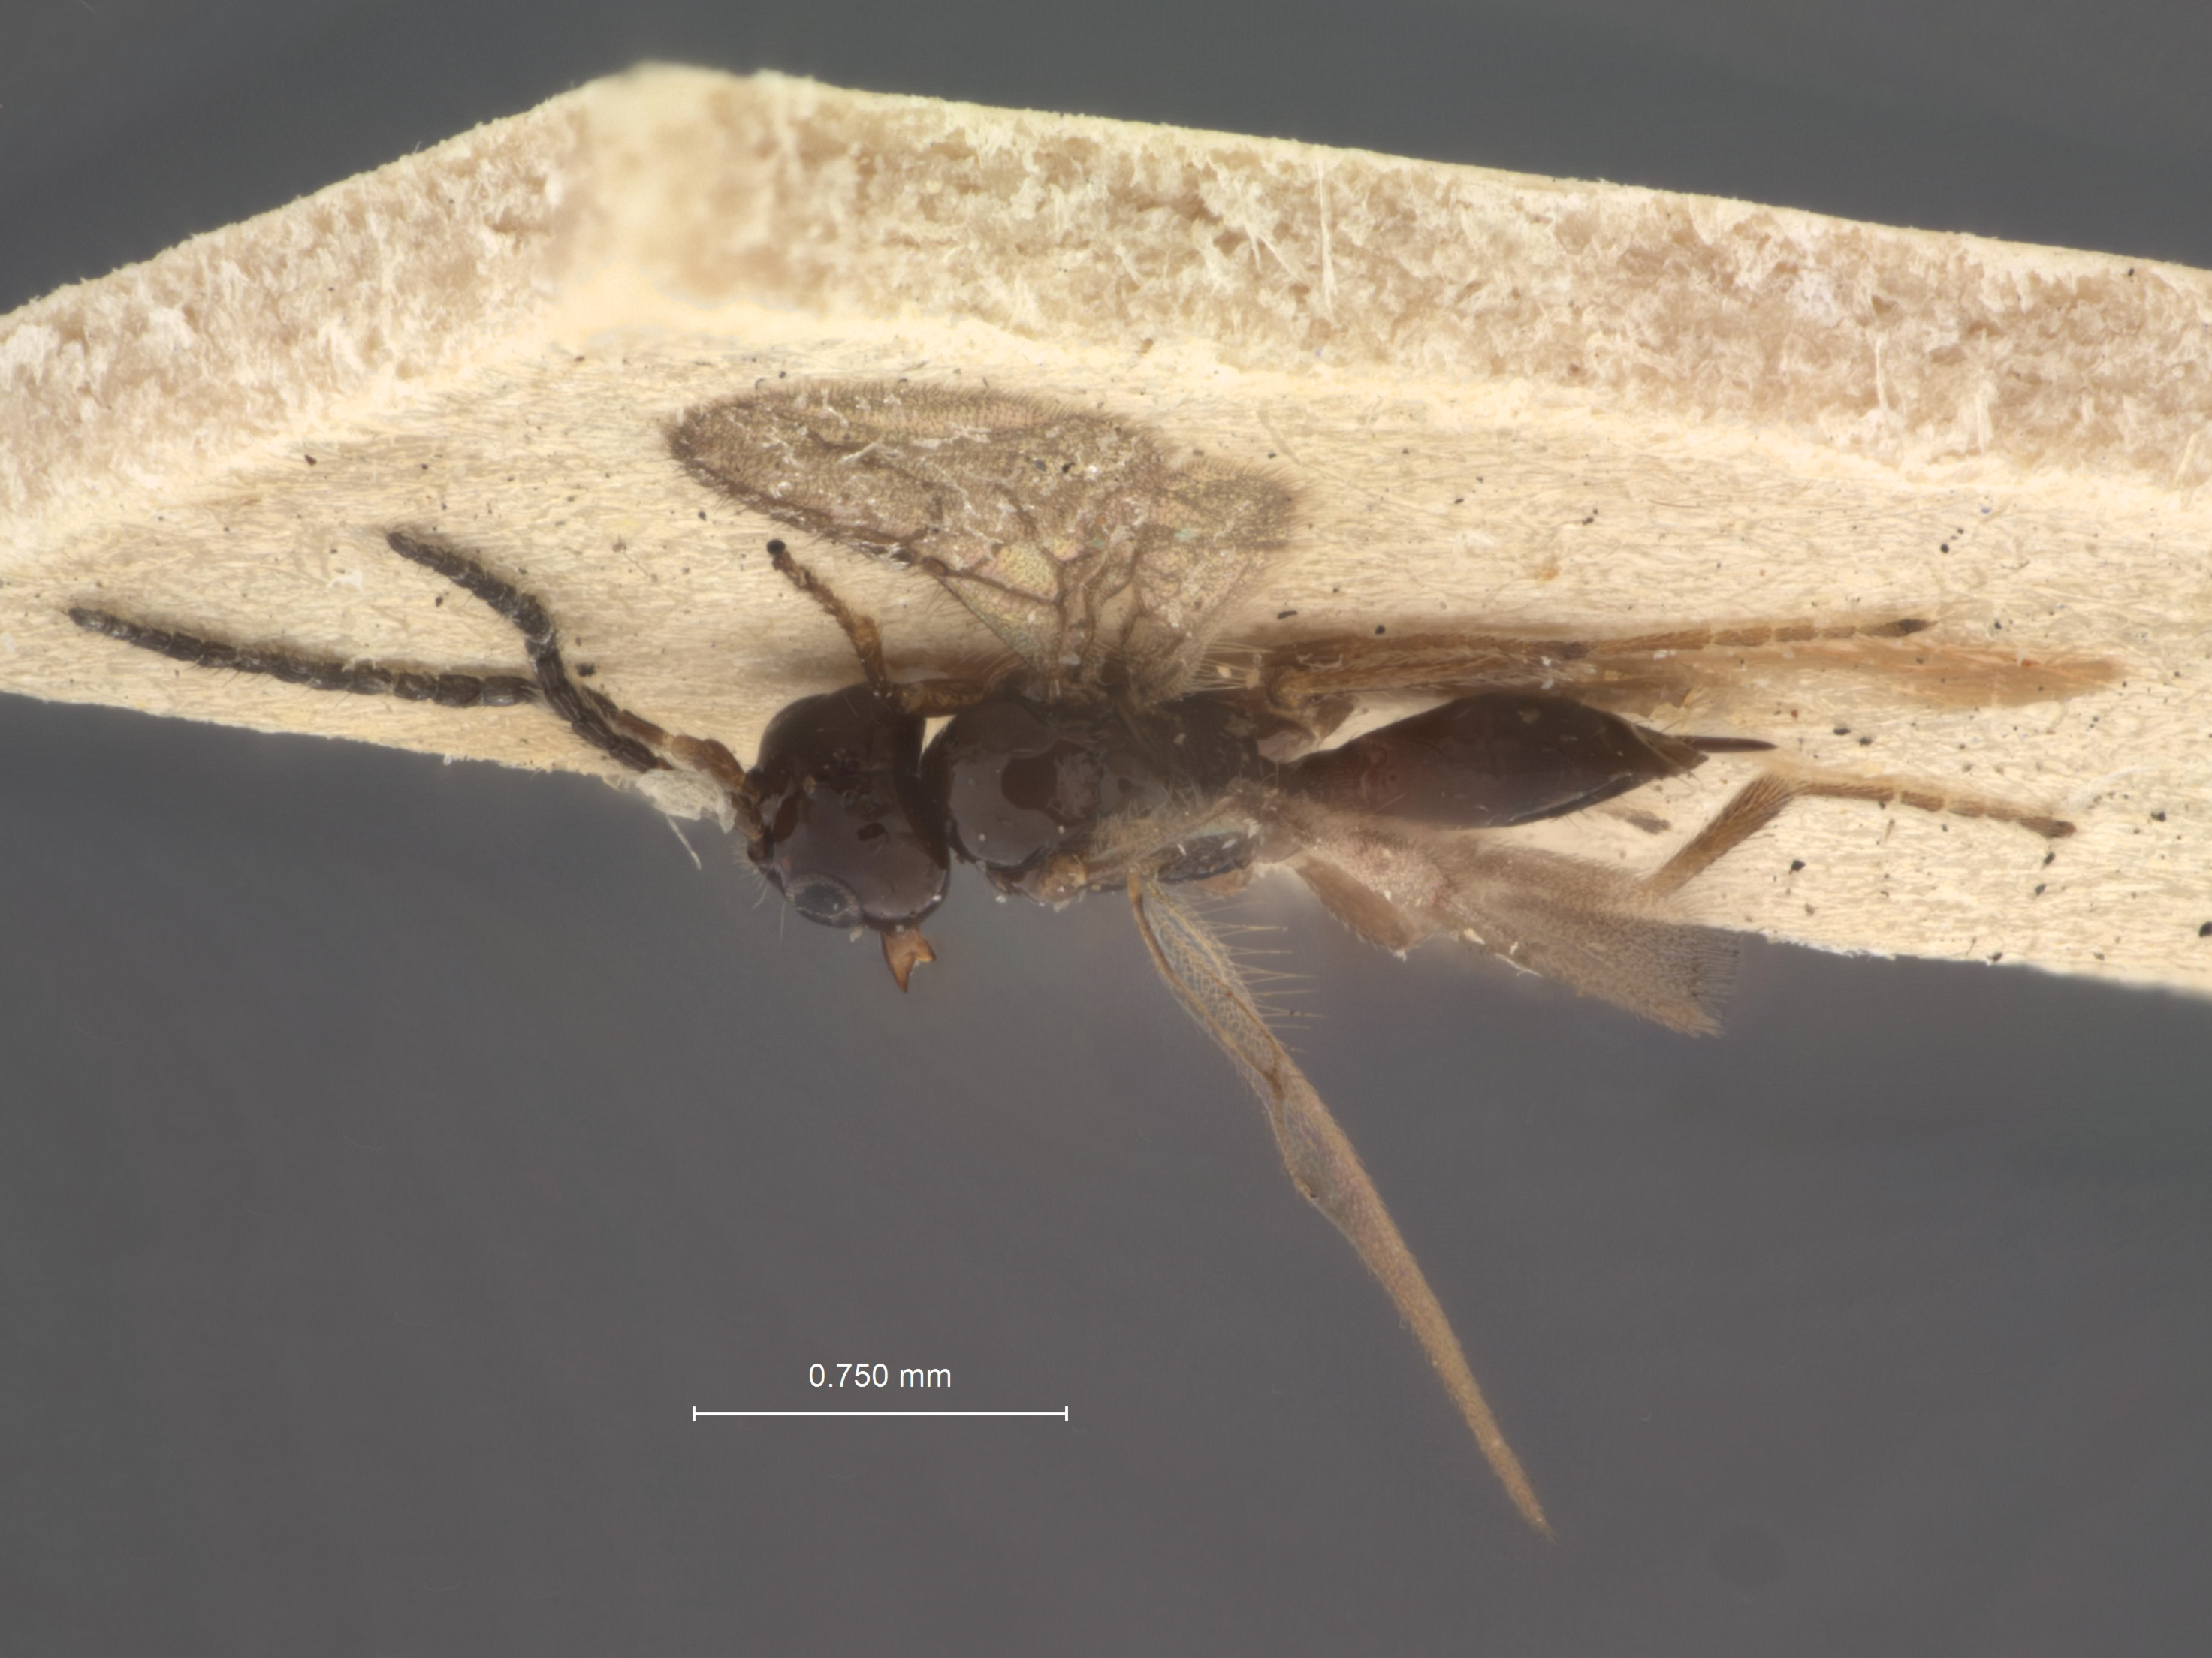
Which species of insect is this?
Aspilota daemon
